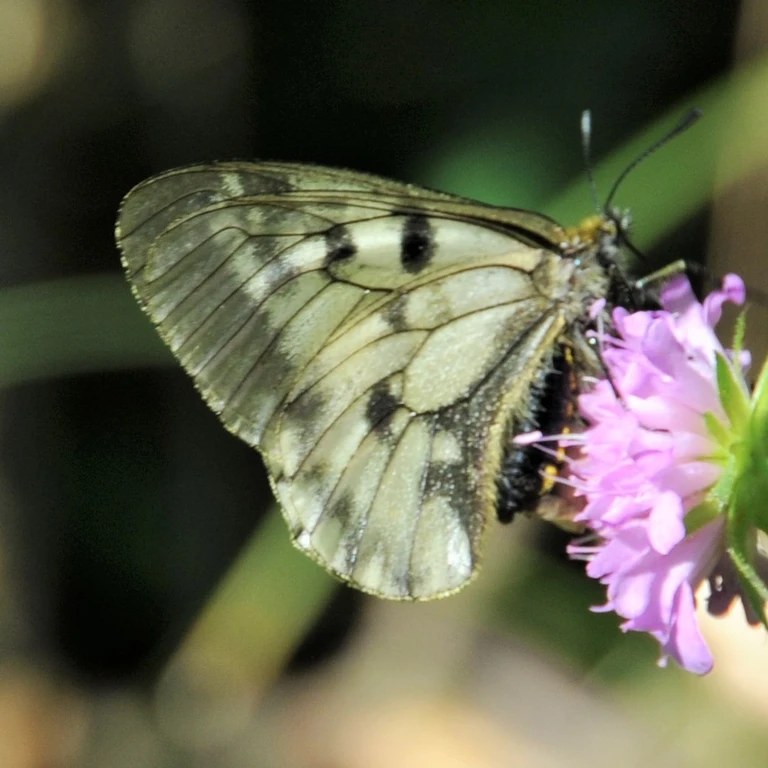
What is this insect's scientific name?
Parnassius mnemosyne
